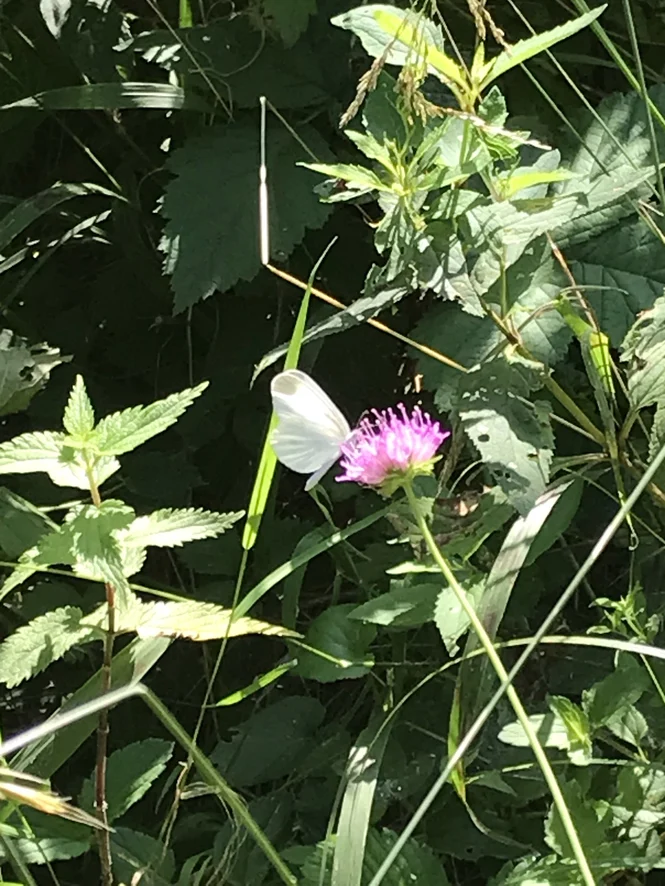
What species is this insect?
Leptidea sinapis/juvernica
